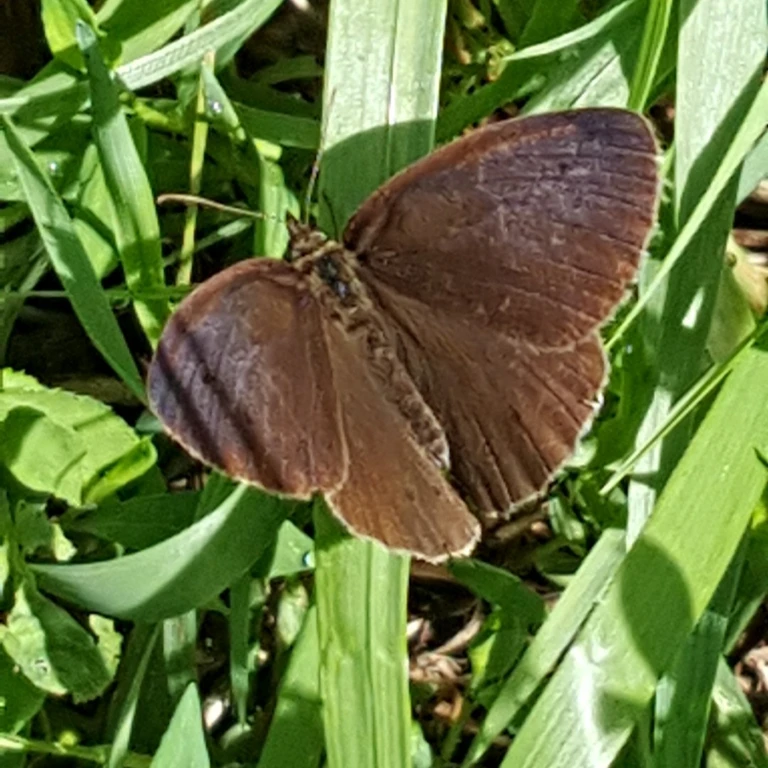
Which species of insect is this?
Aphantopus hyperantus
